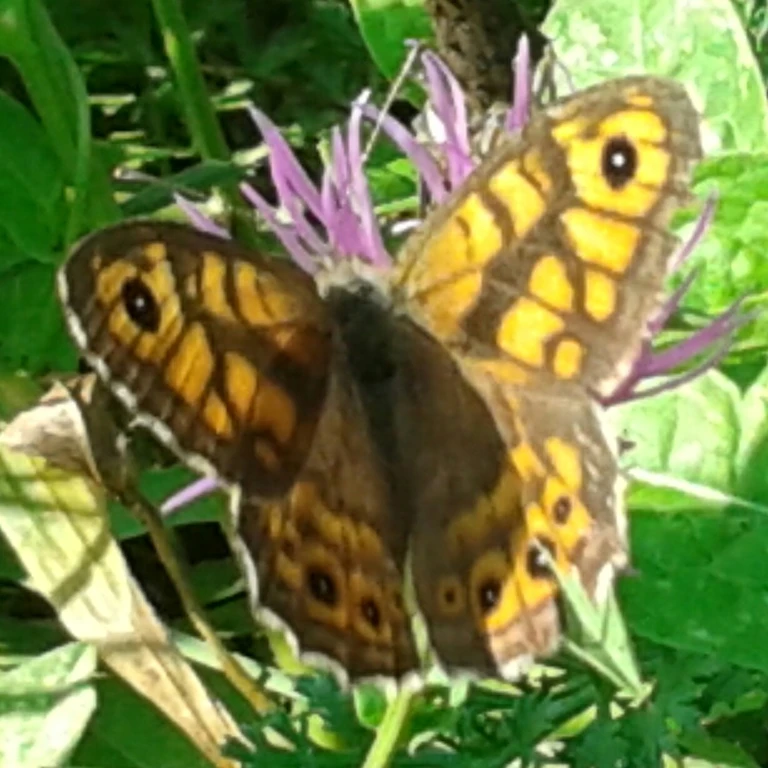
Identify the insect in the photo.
Lasiommata megera (also Pararge megera)
